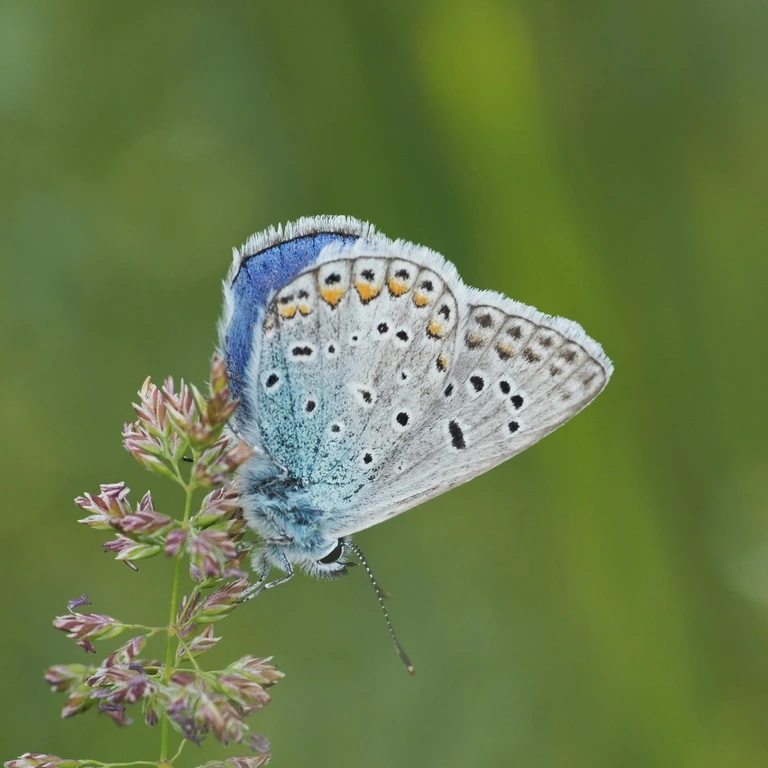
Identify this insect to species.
Polyommatus icarus
